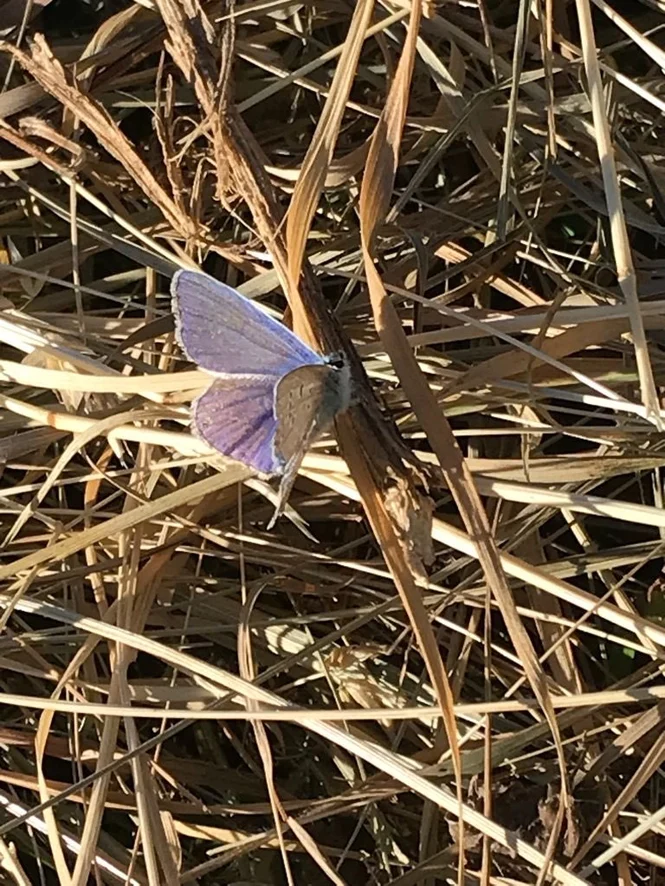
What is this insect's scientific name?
Polyommatus icarus
